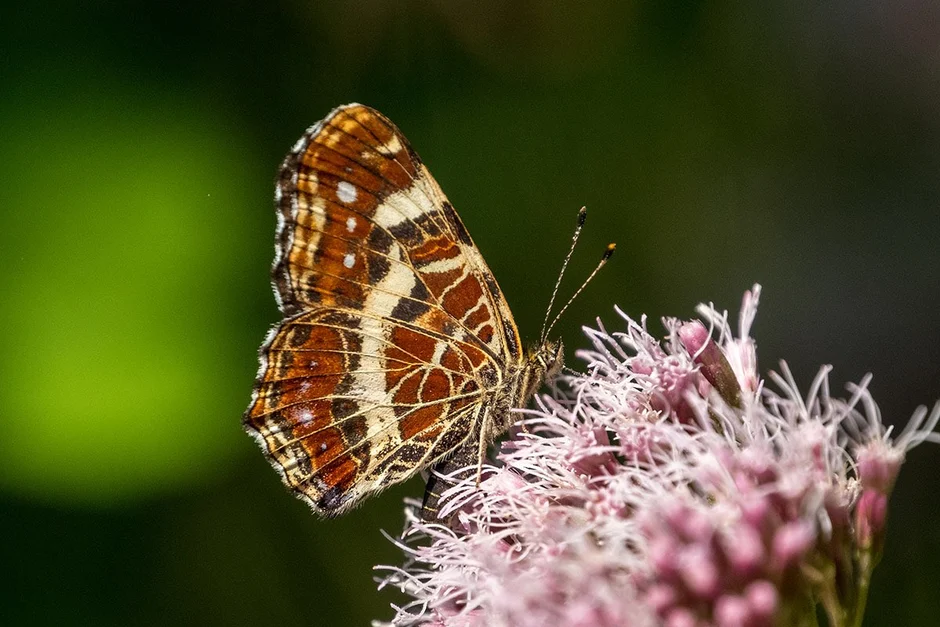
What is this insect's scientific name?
Araschnia levana
